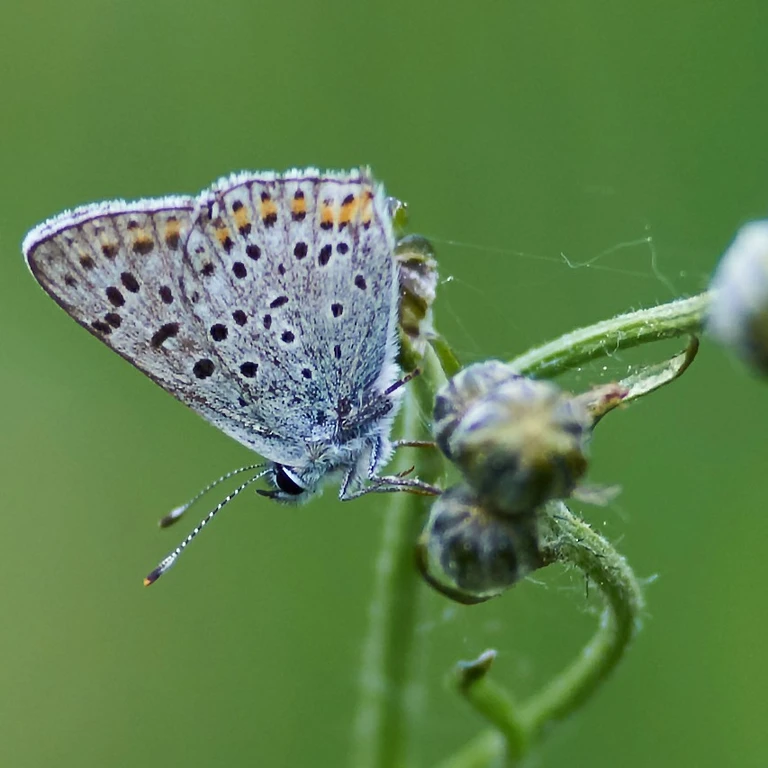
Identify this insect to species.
Lycaena tityrus (also Loweia tityrus)
